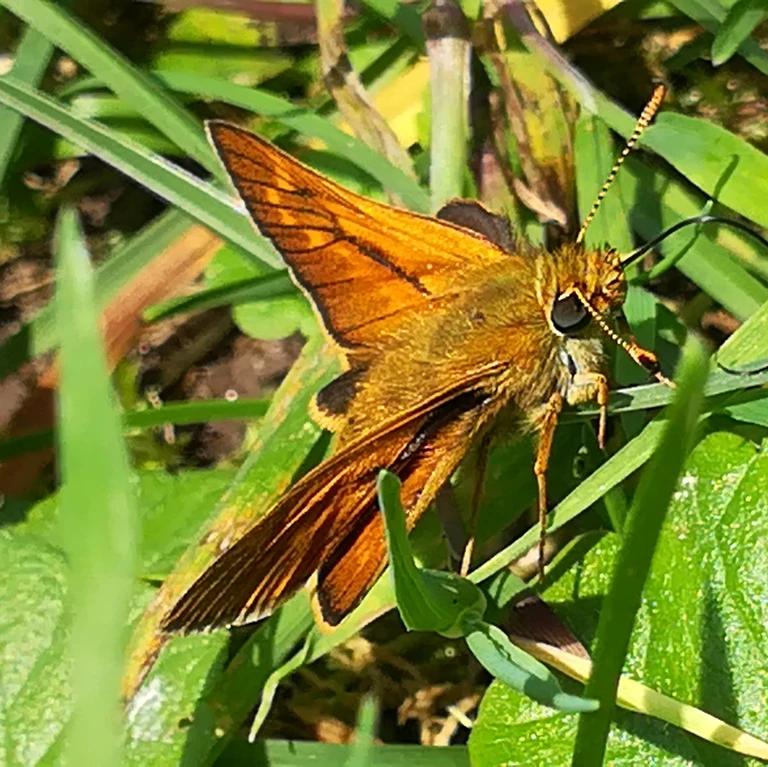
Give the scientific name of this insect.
Ochlodes sylvanus (also Ochlodes venata)
